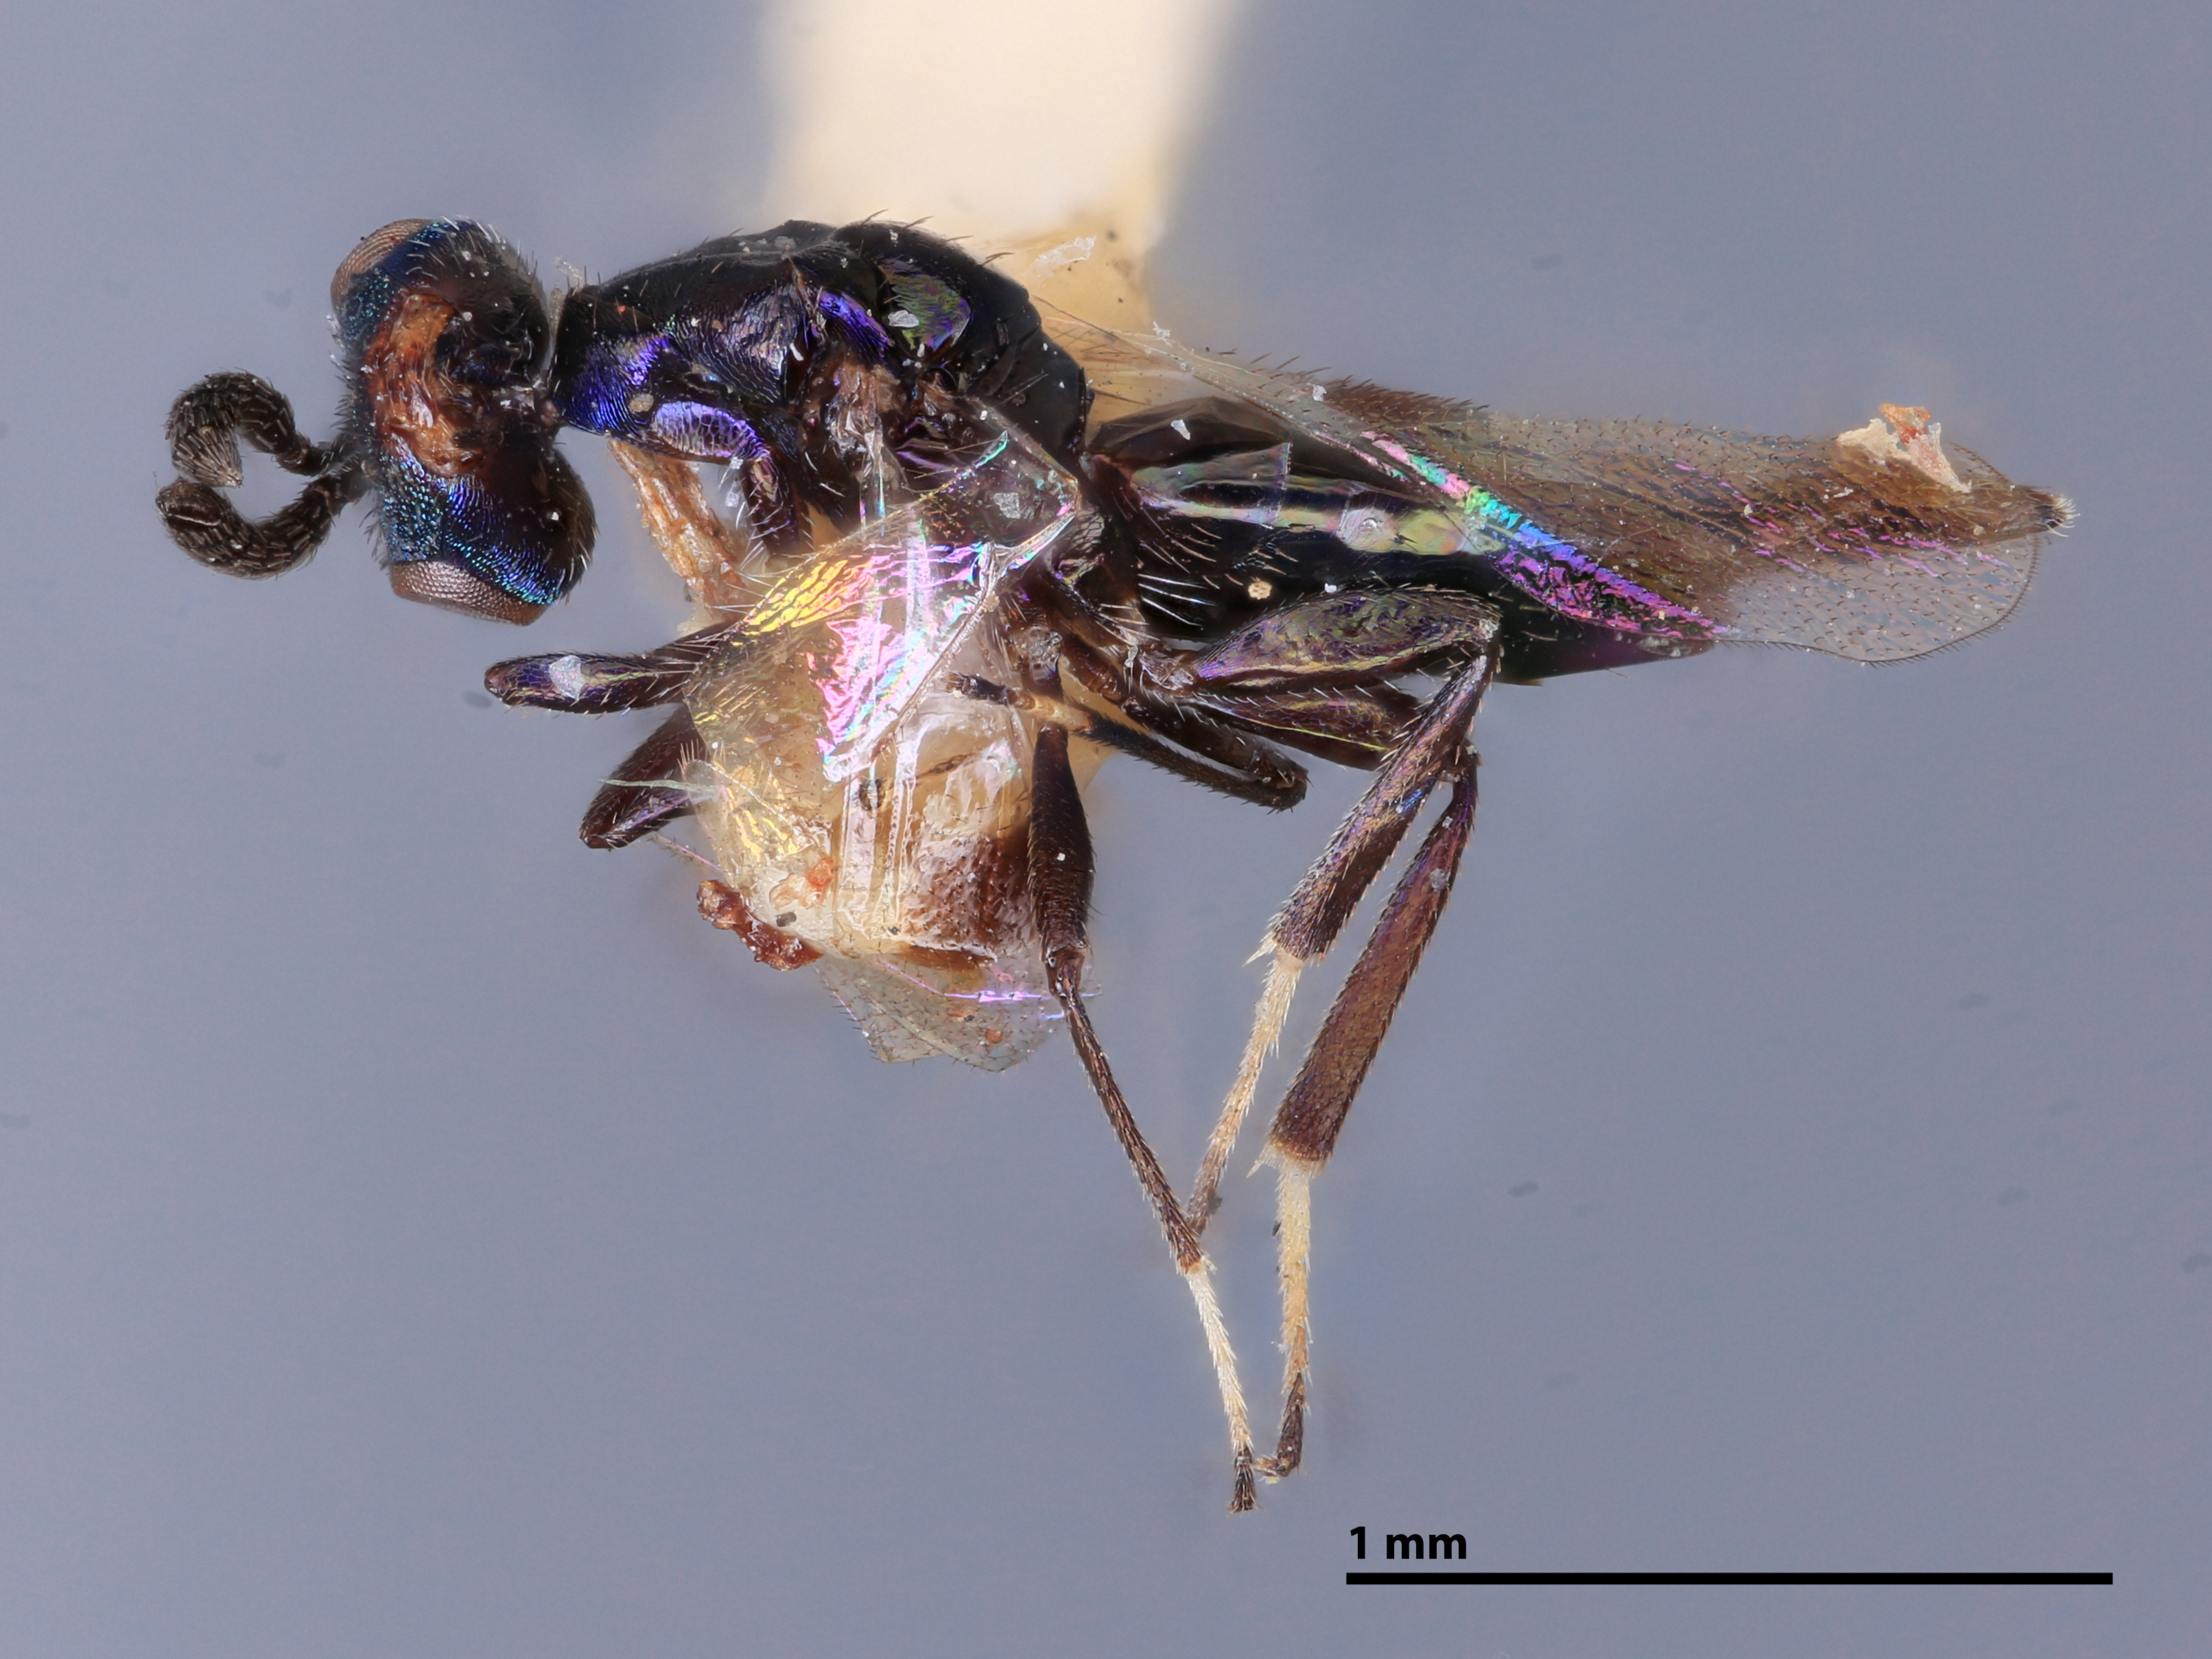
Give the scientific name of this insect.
Metacolus keeni
